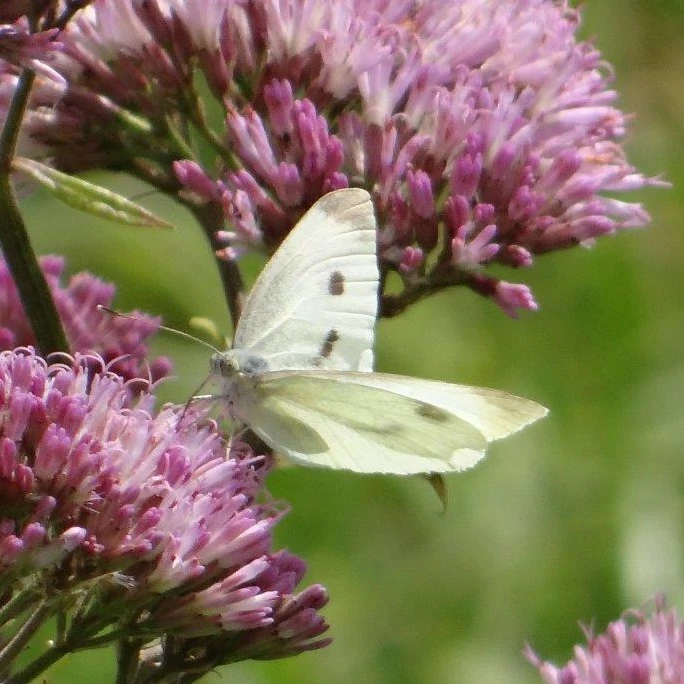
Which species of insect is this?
Pieris rapae
